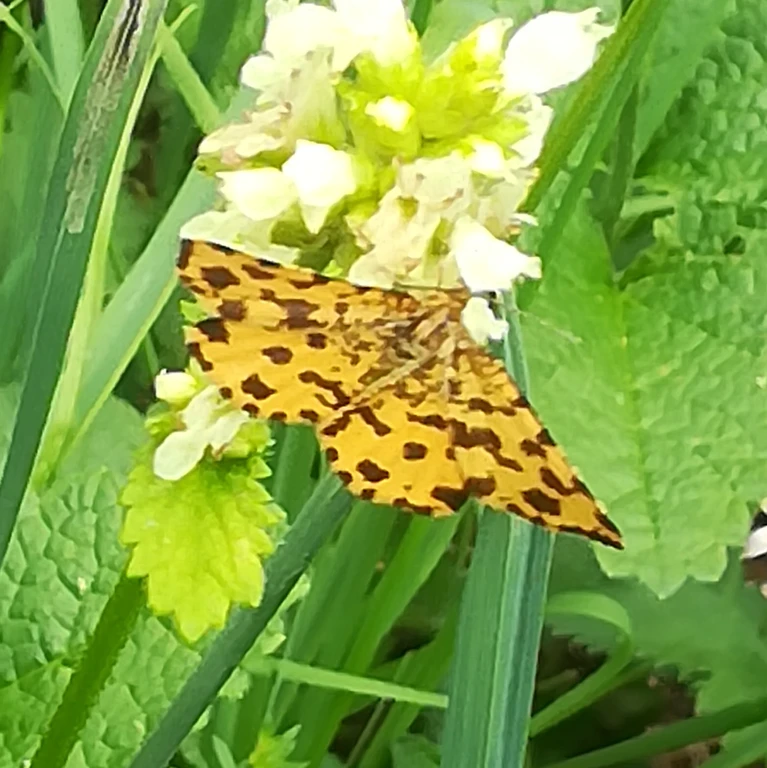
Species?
Pseudopanthera macularia
